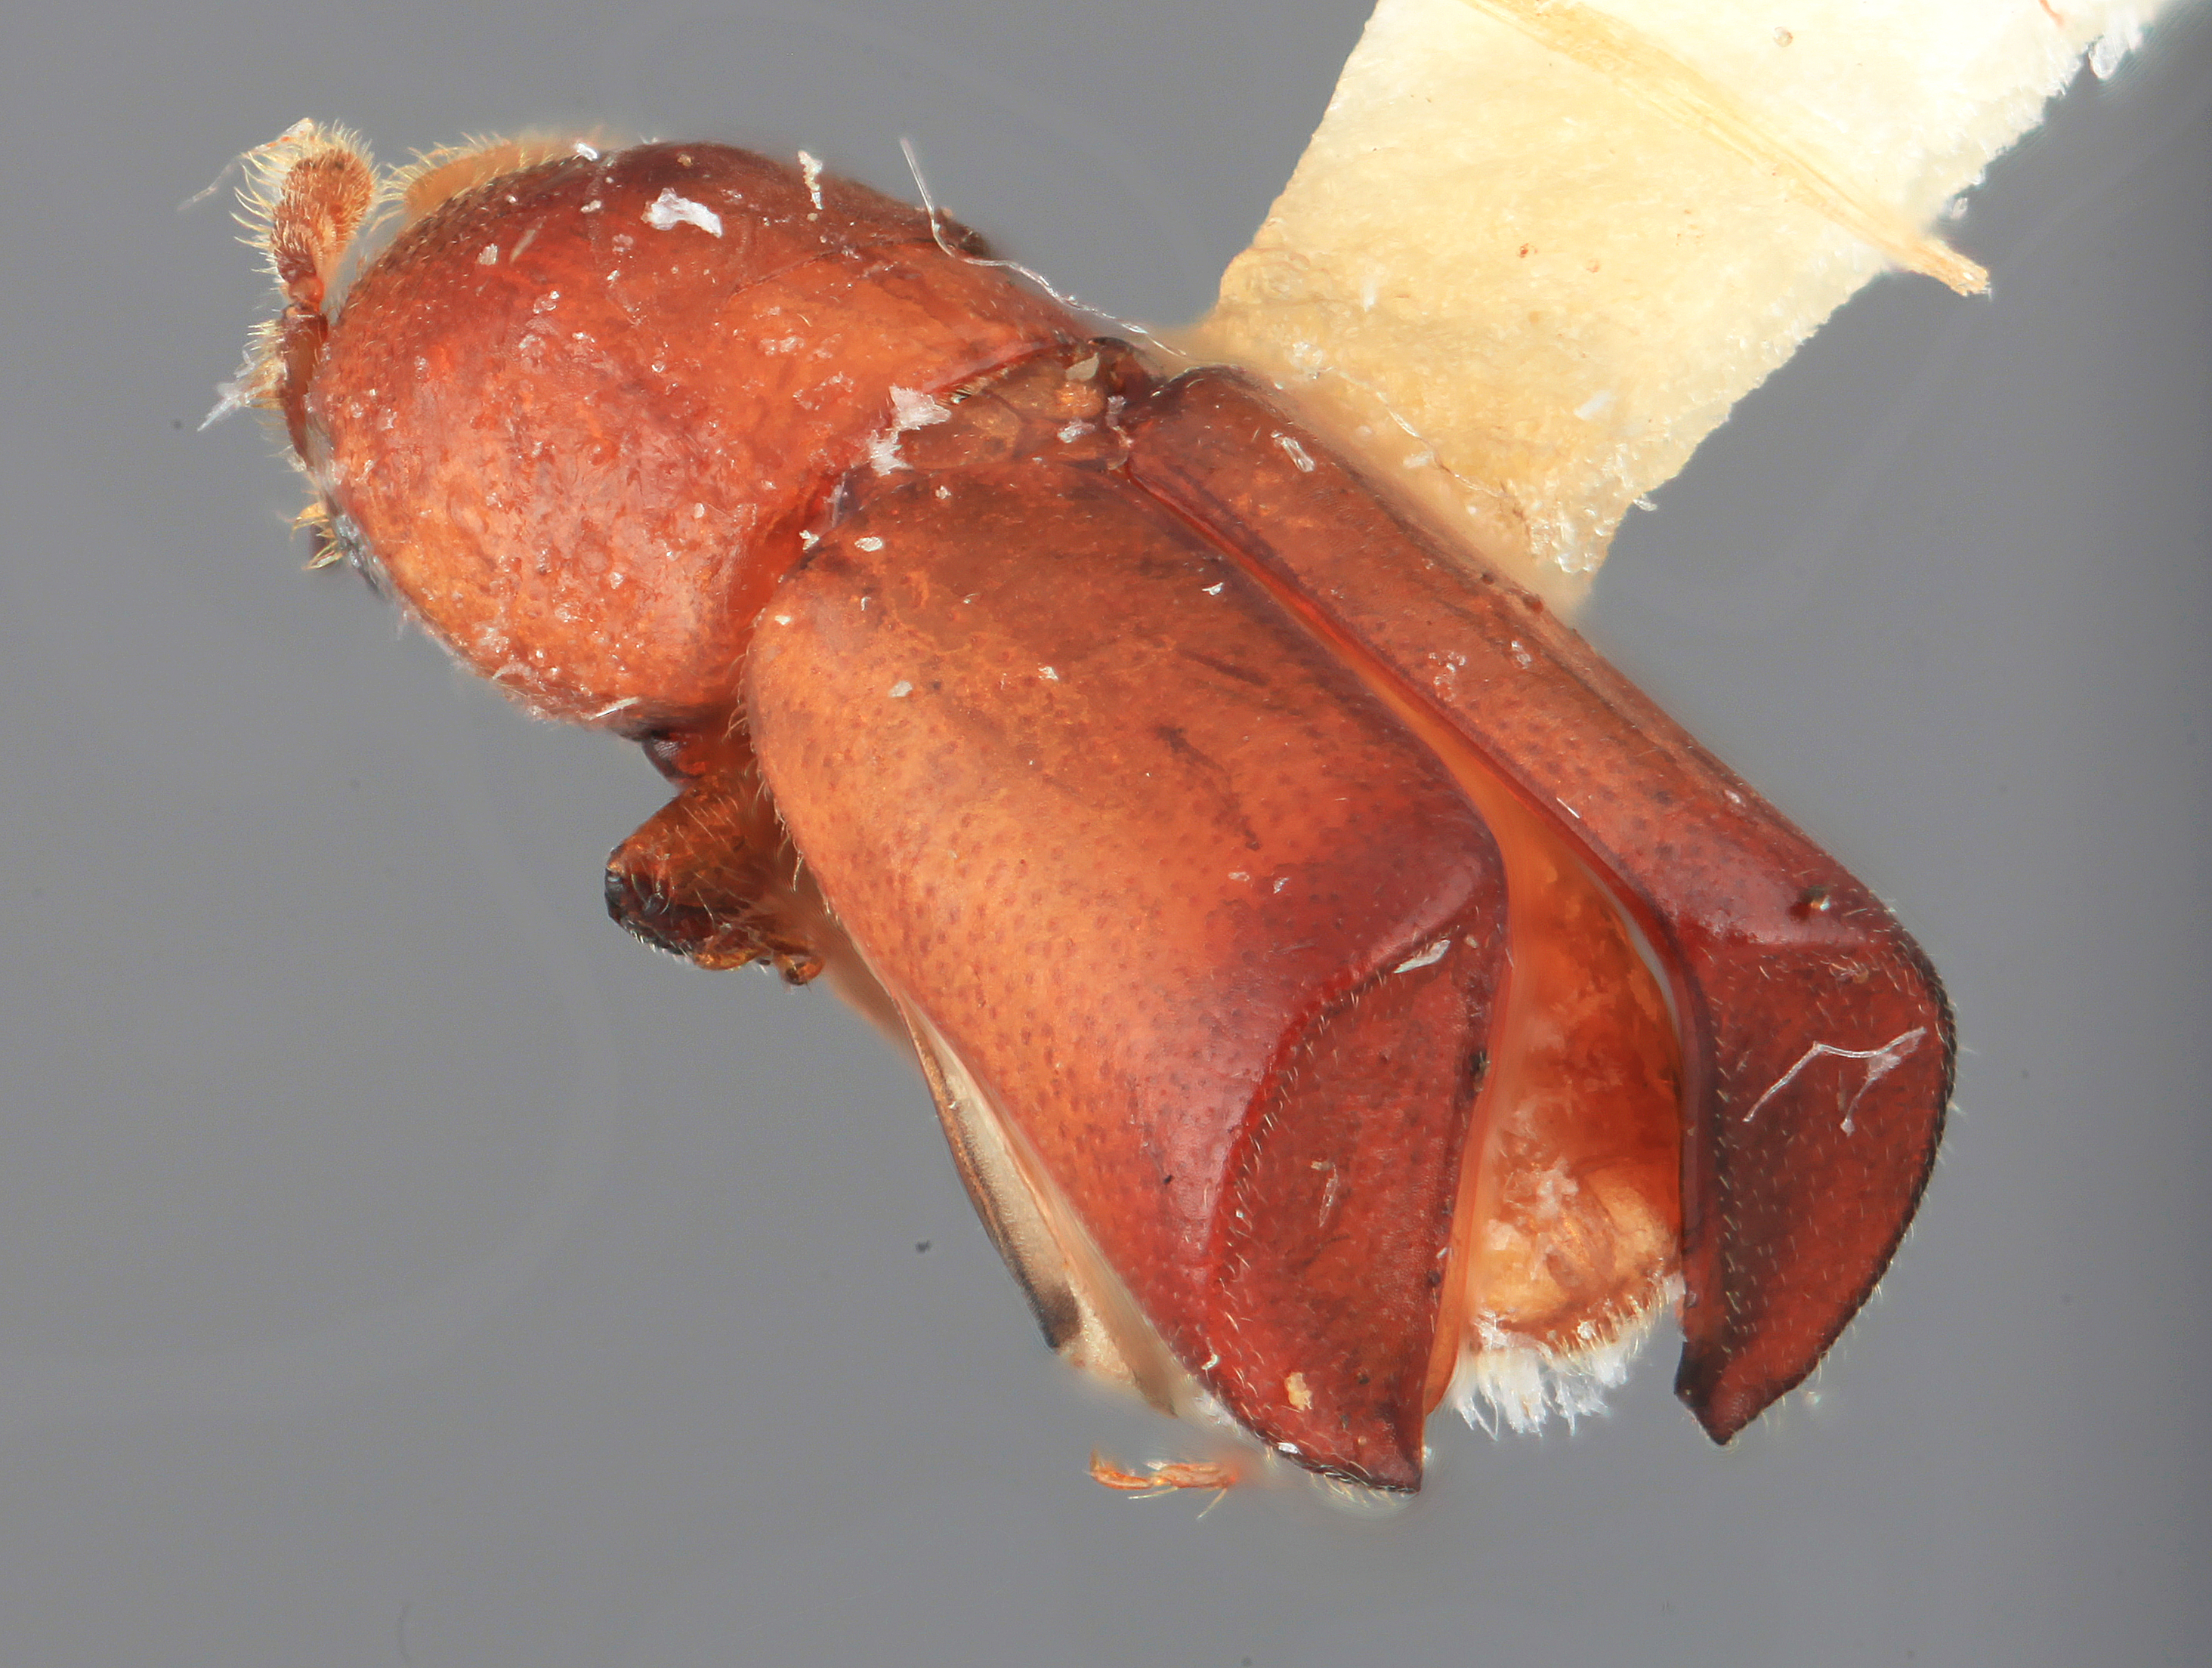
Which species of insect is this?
Metacorthylus costulatus
